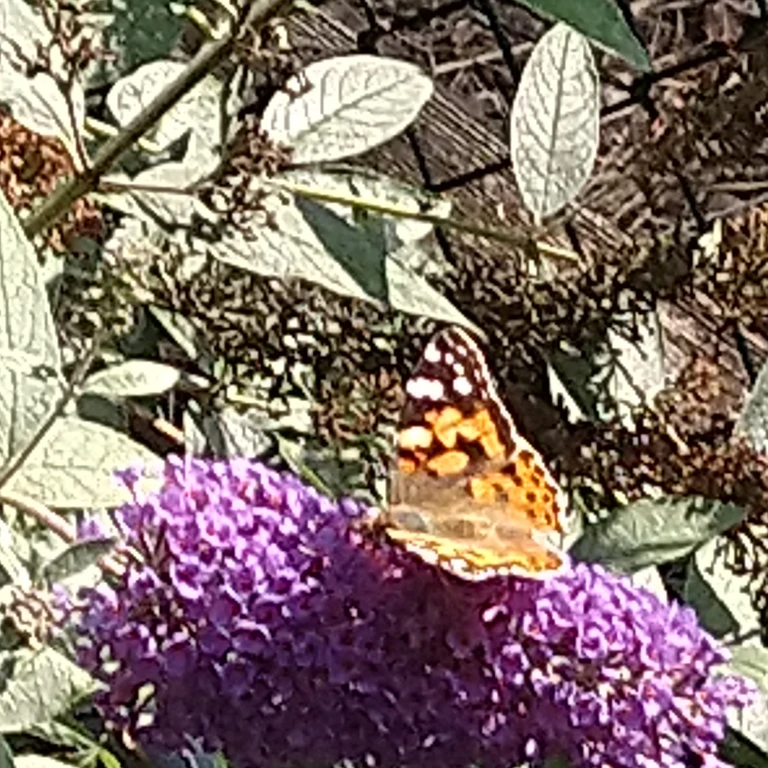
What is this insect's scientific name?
Vanessa cardui
